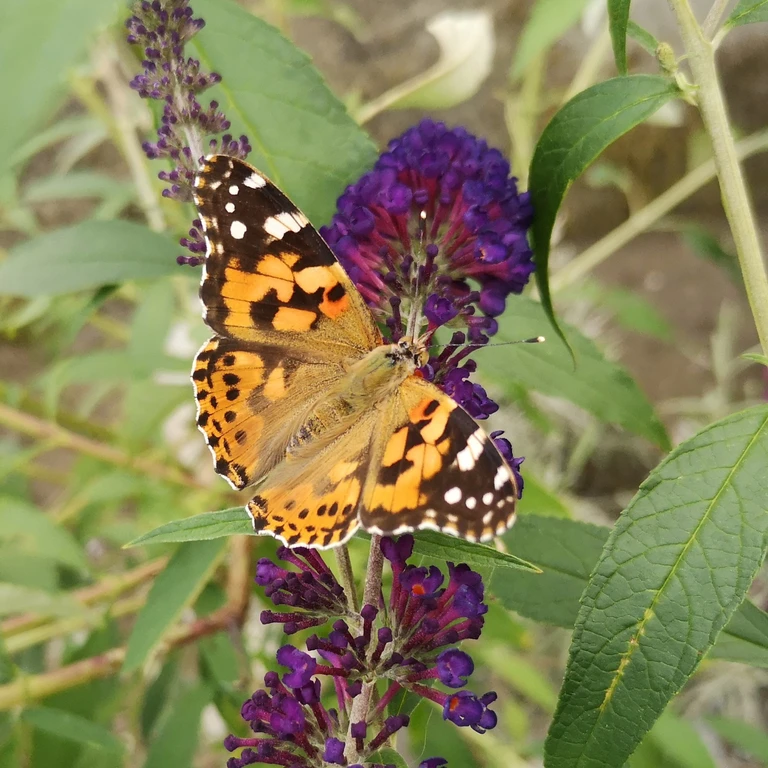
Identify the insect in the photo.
Vanessa cardui
